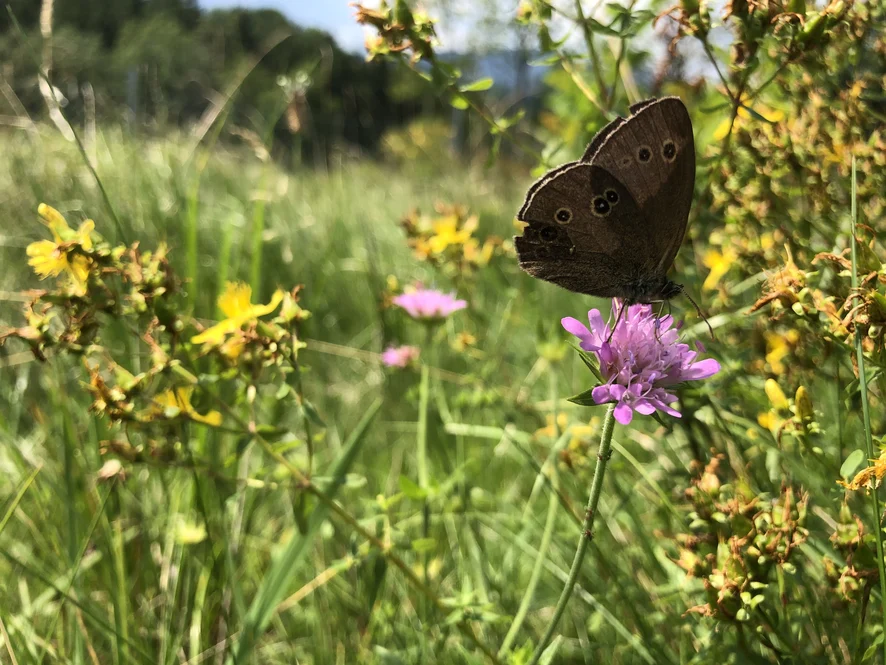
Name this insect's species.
Aphantopus hyperantus
